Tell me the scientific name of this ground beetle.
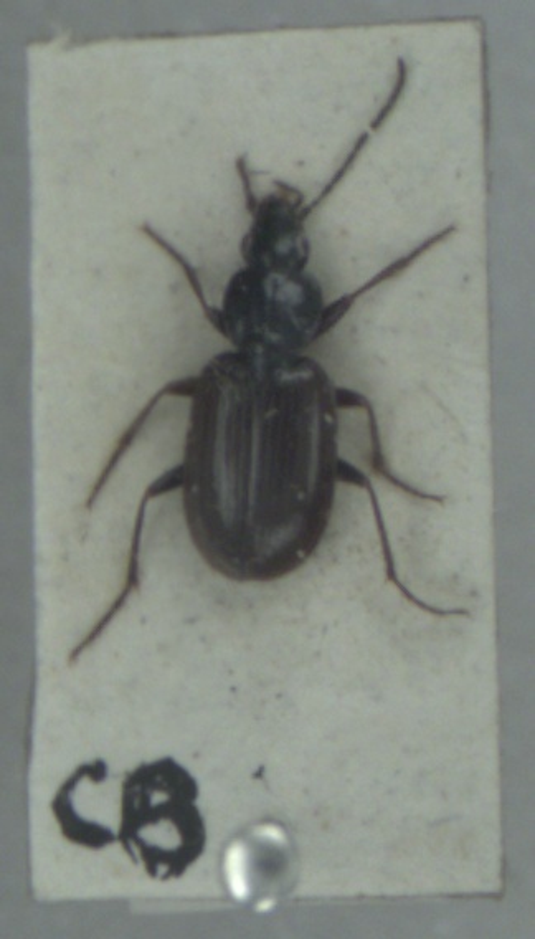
Agonum fuliginosum
